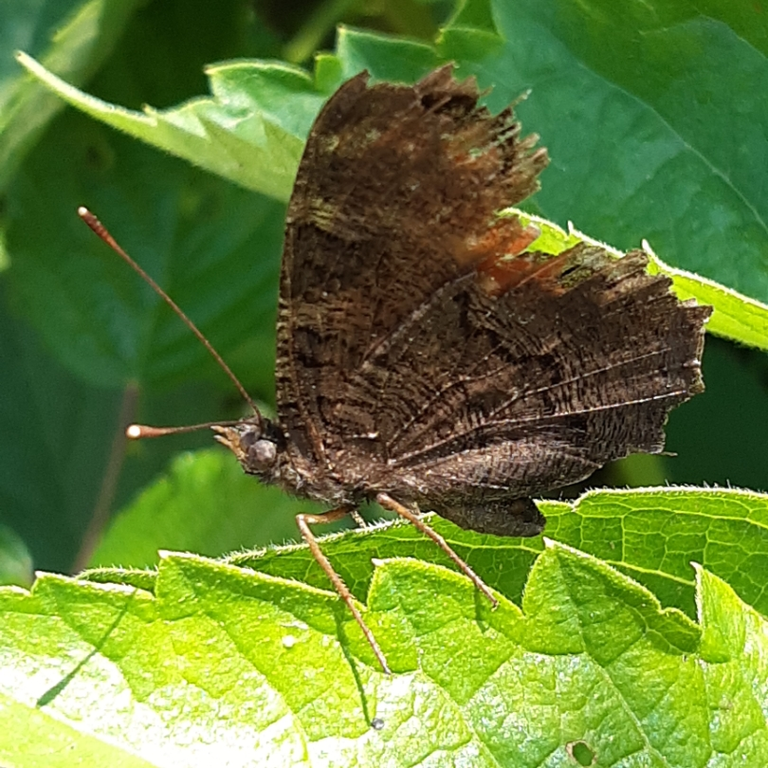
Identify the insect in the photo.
Aglais io
